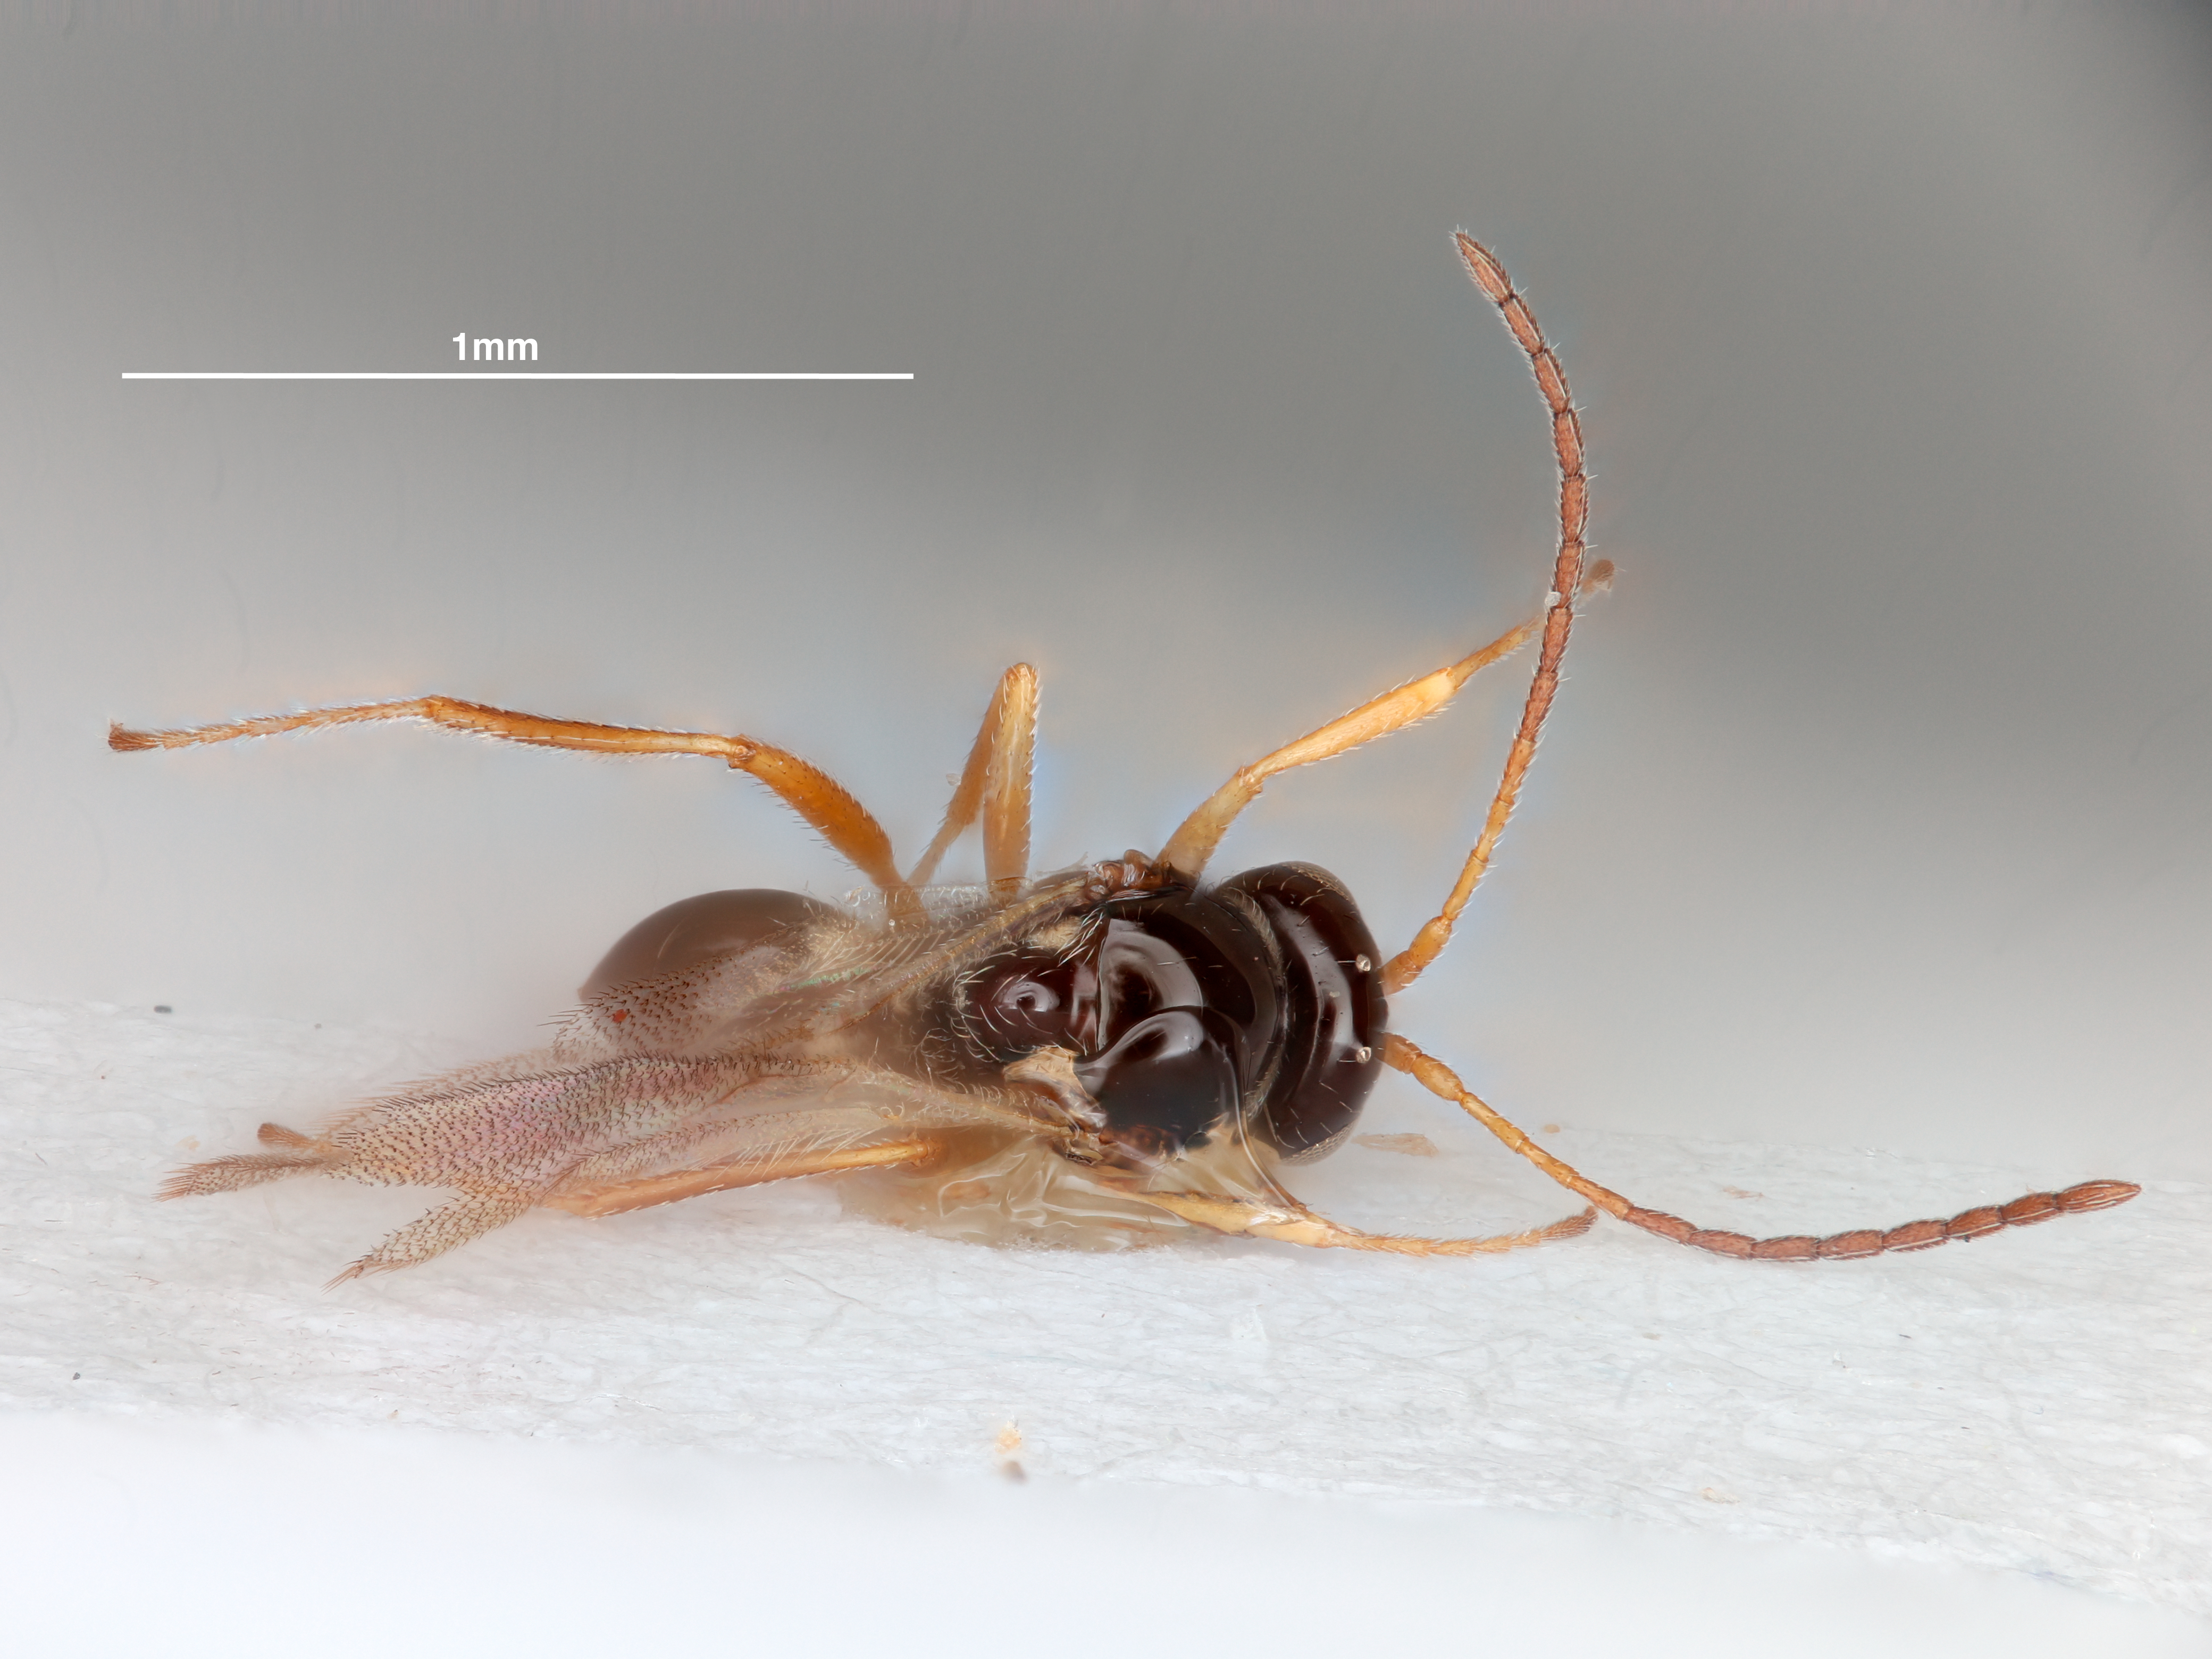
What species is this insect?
Alloxysta huberi
